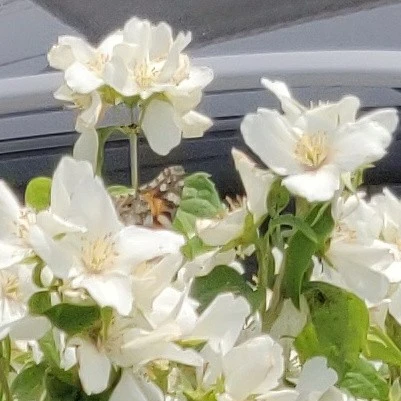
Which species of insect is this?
Vanessa cardui
